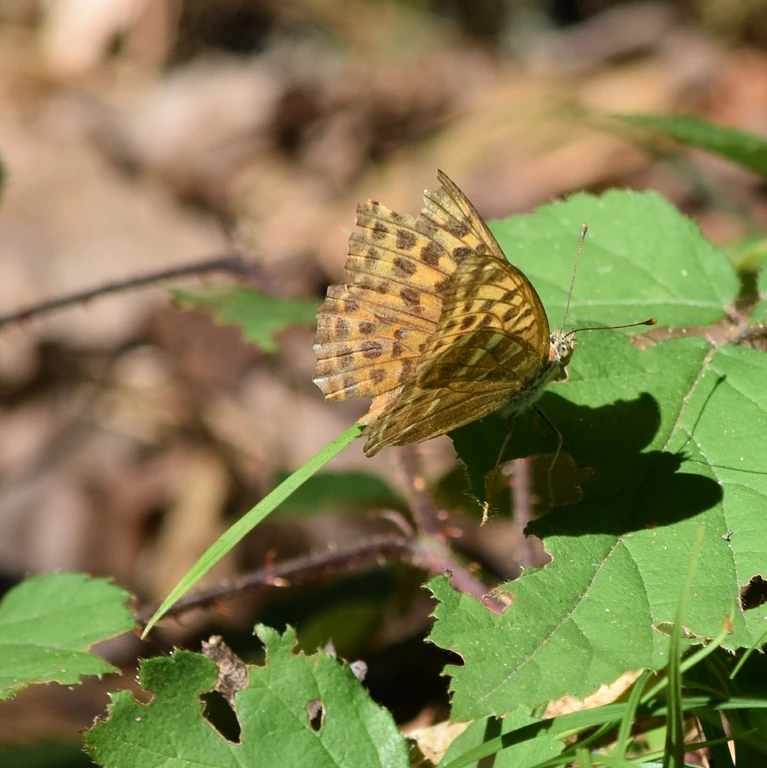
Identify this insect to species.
Argynnis paphia
